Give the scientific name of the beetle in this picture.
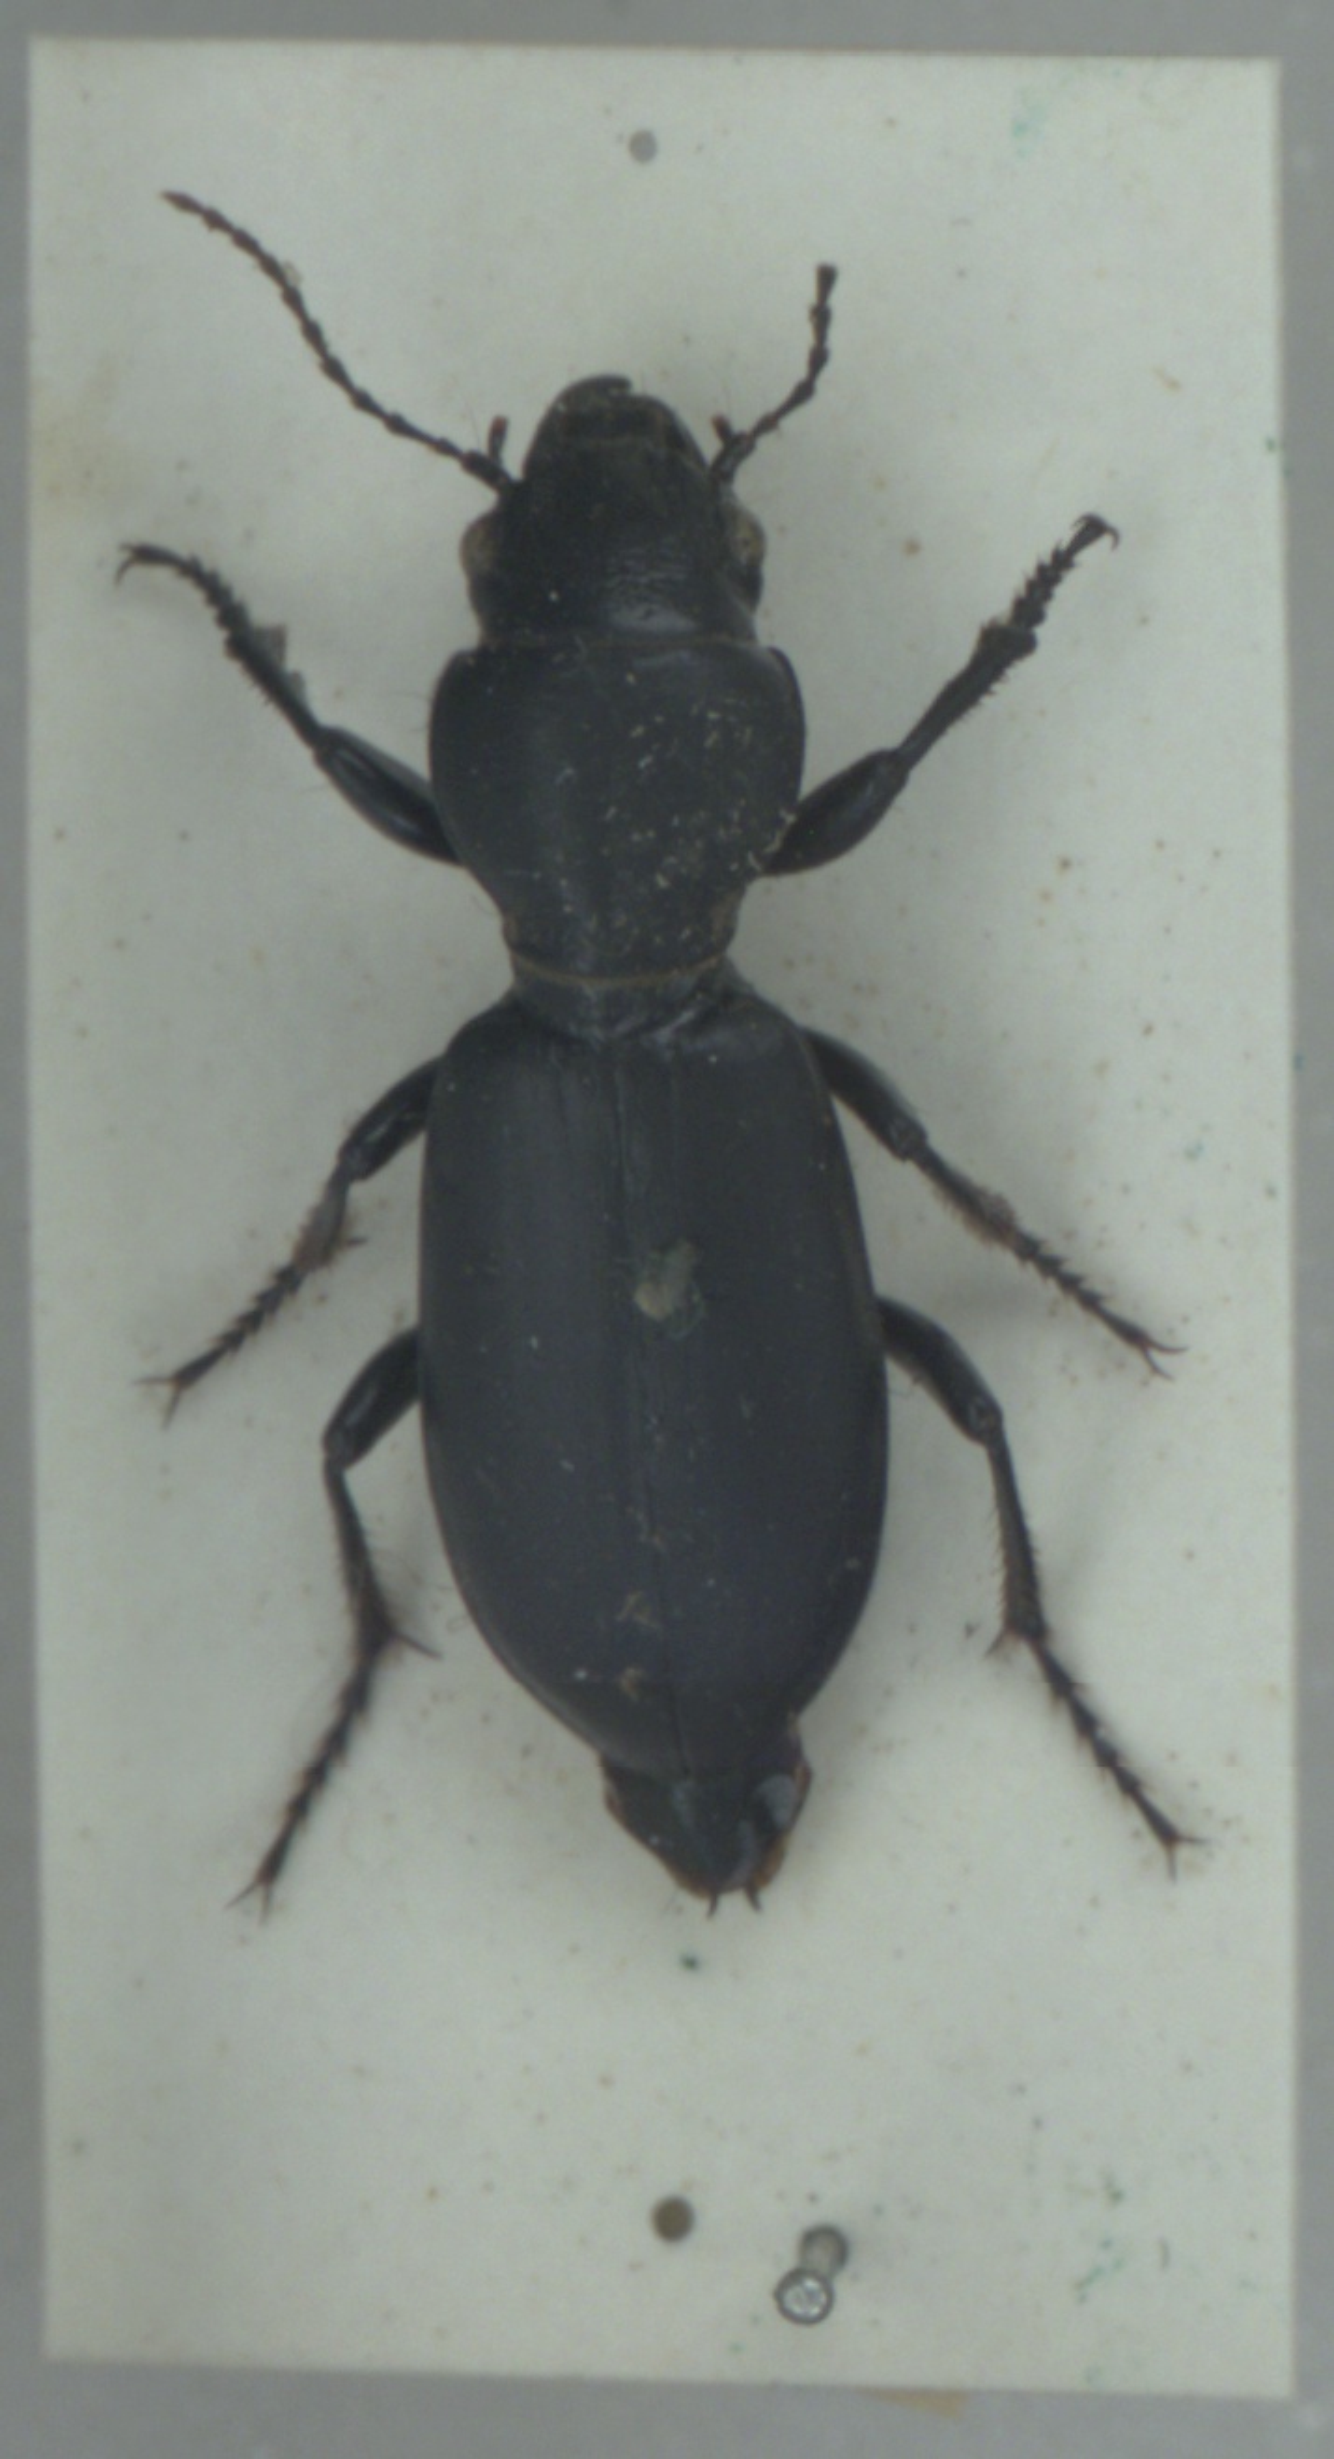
Broscus cephalotes
